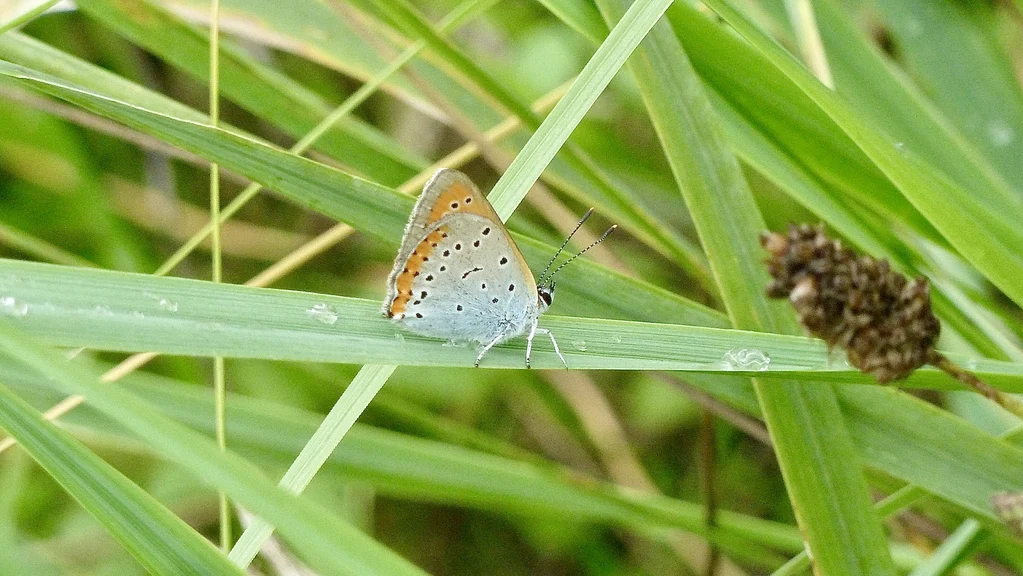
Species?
Lycaena dispar
